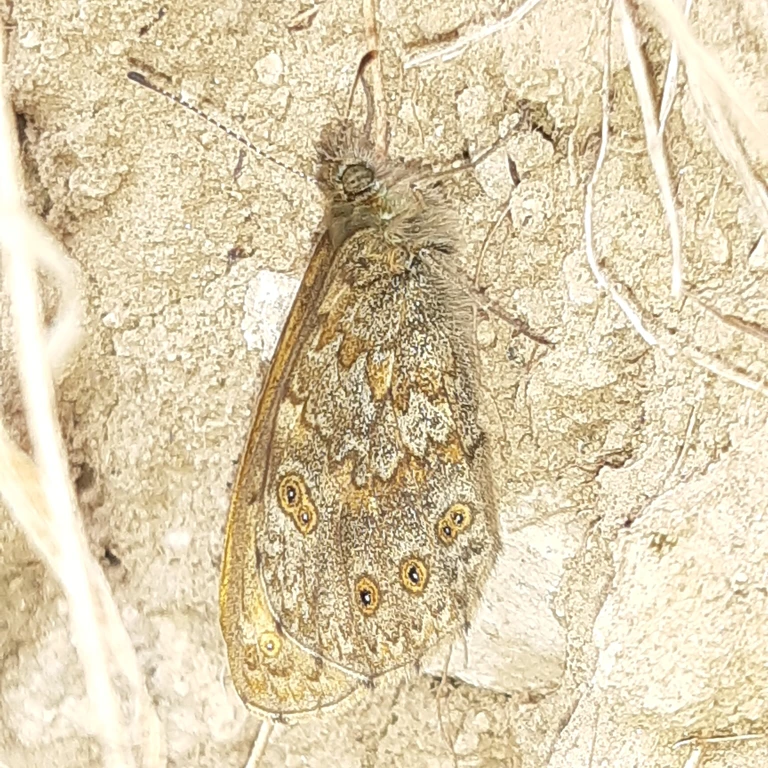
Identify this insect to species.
Lasiommata megera (also Pararge megera)
